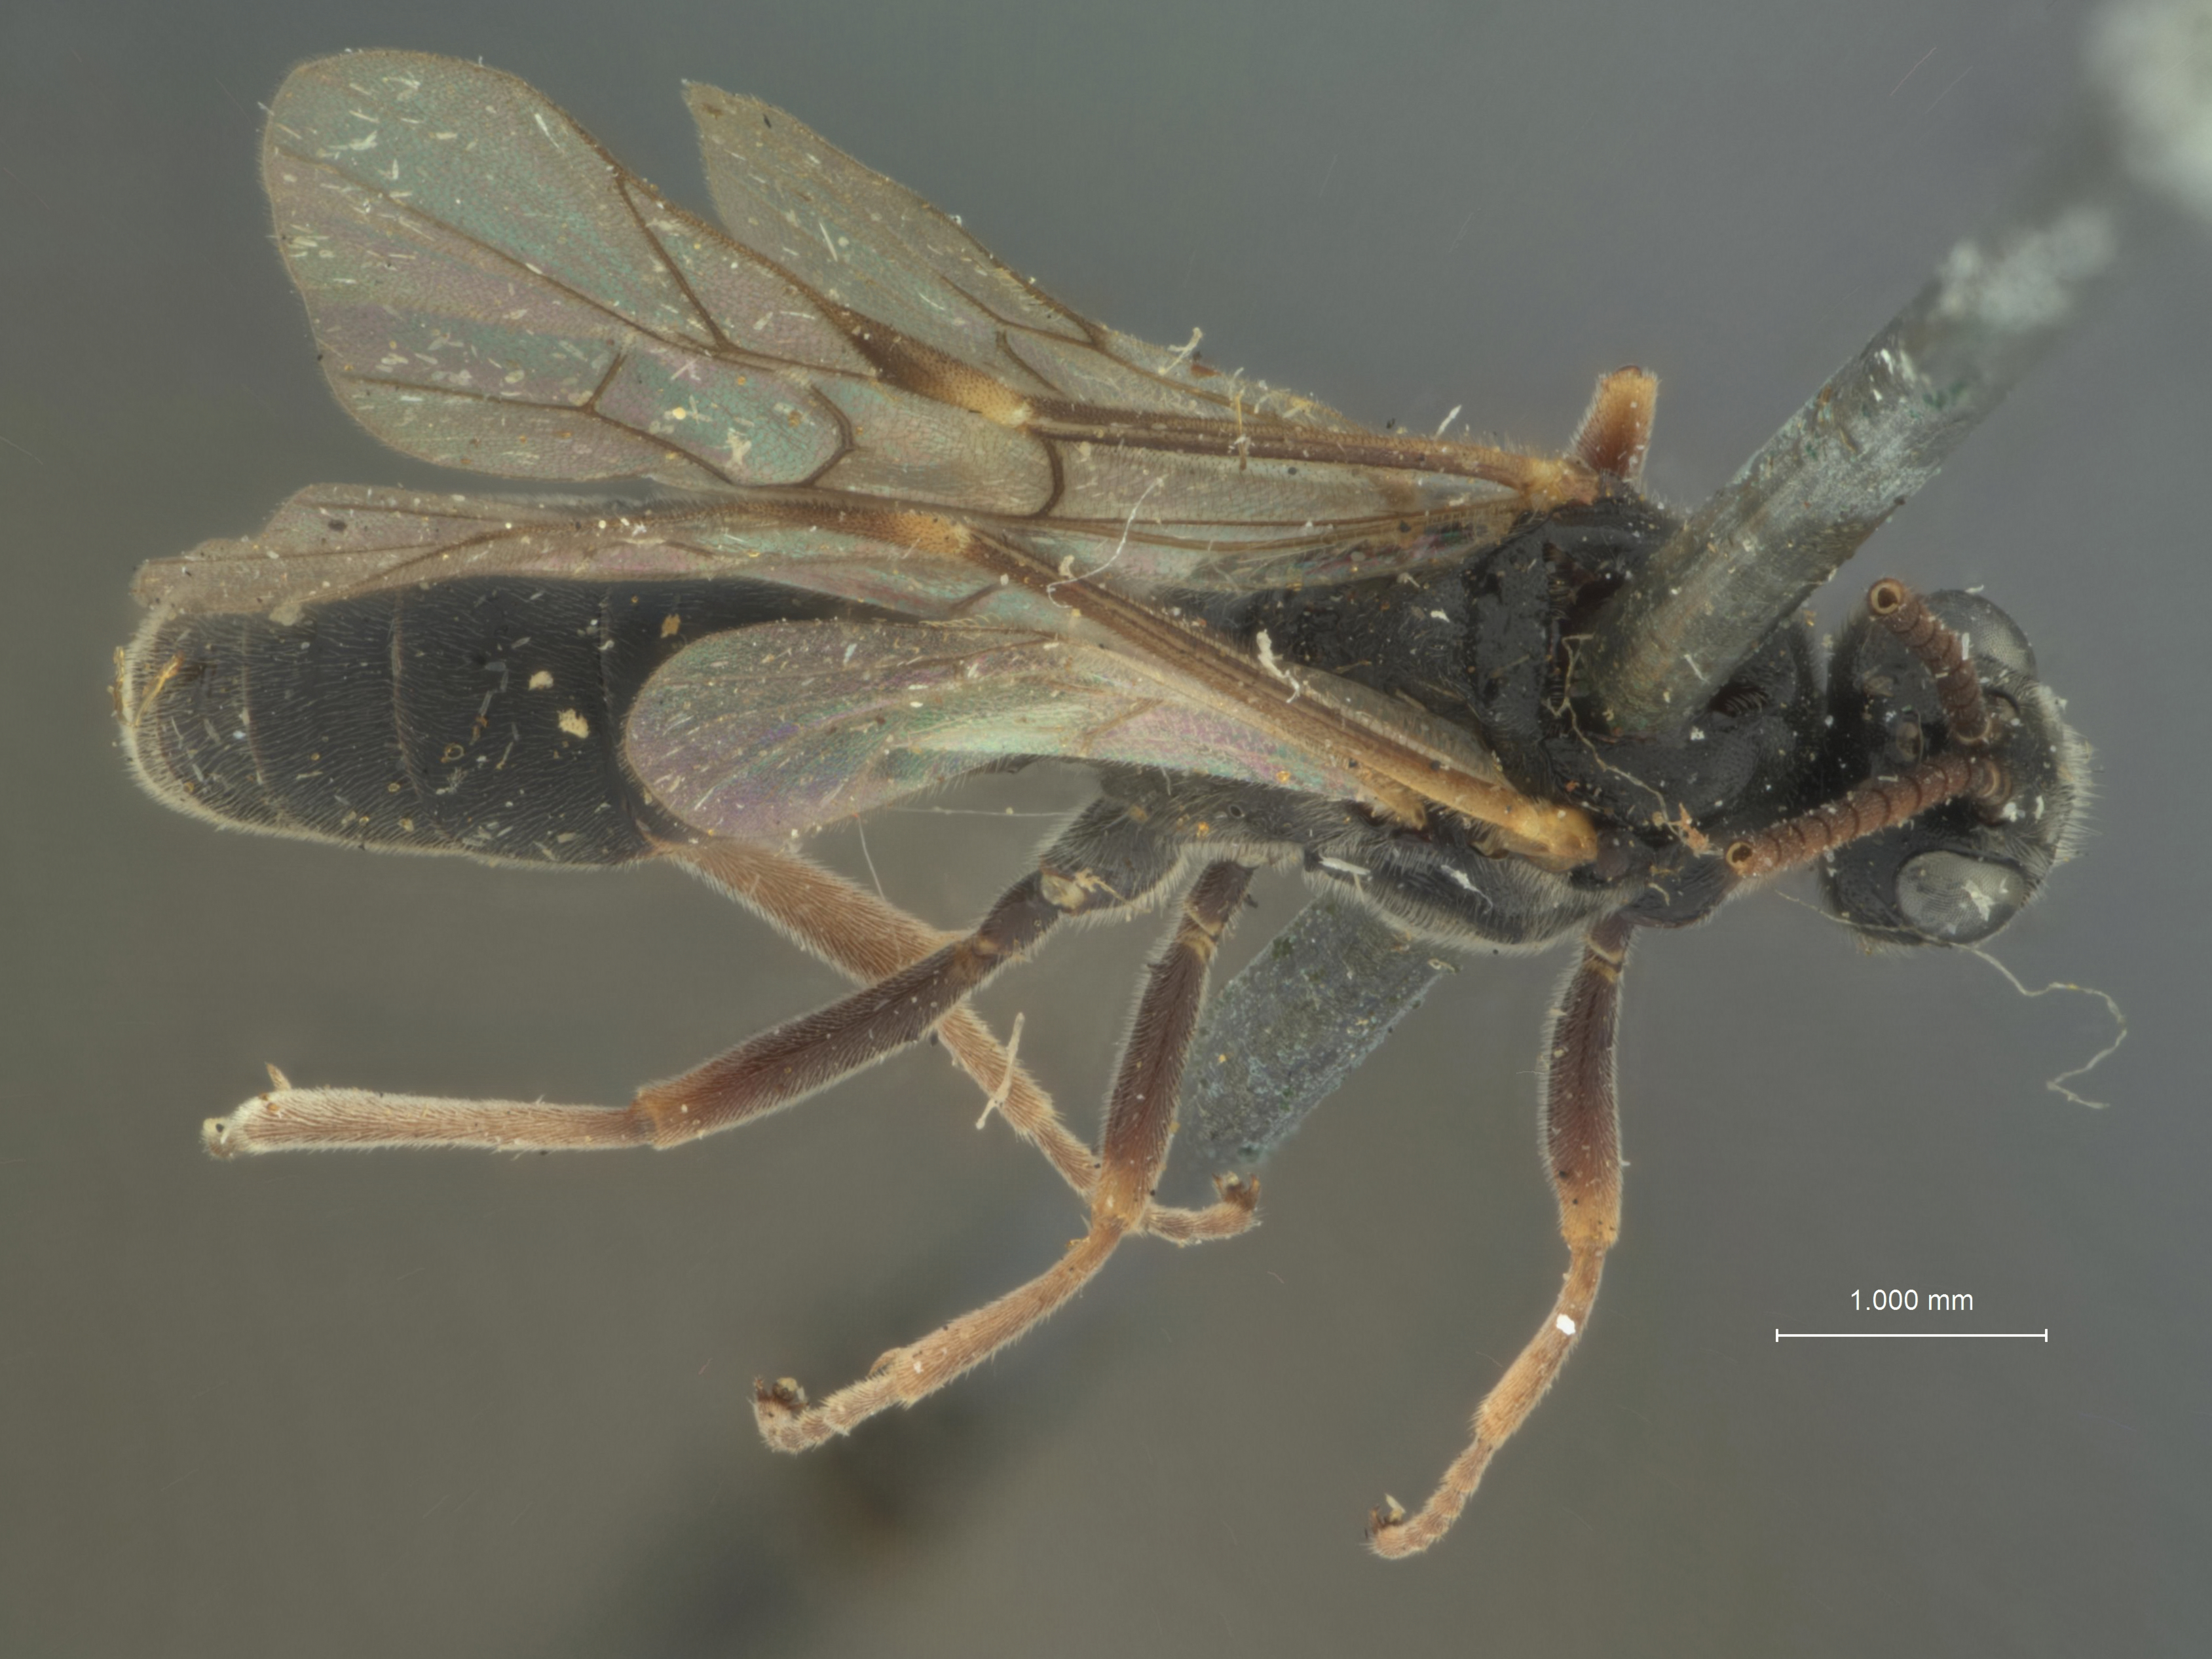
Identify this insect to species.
Monoblastus niger
